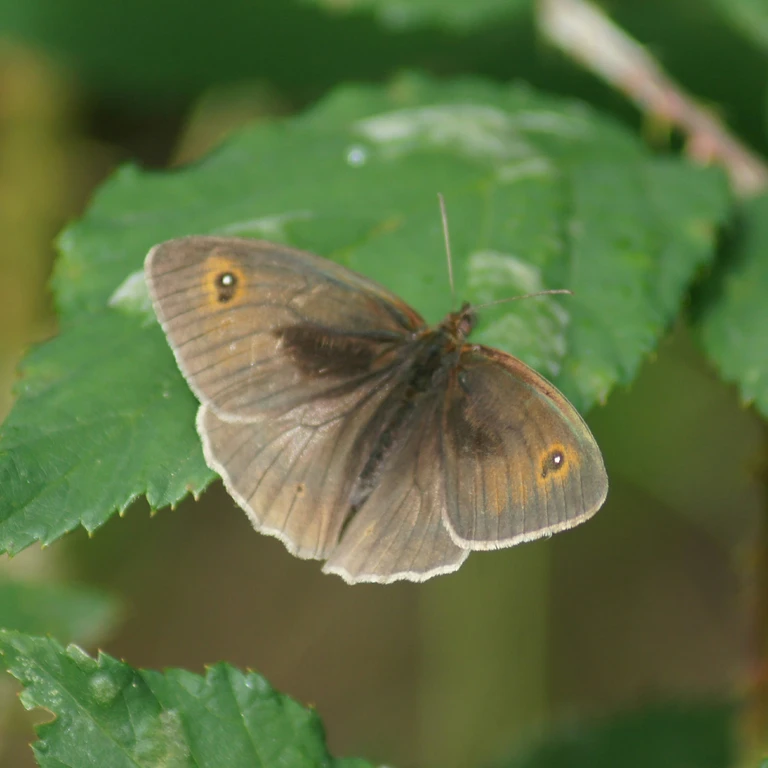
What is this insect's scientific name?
Maniola jurtina
